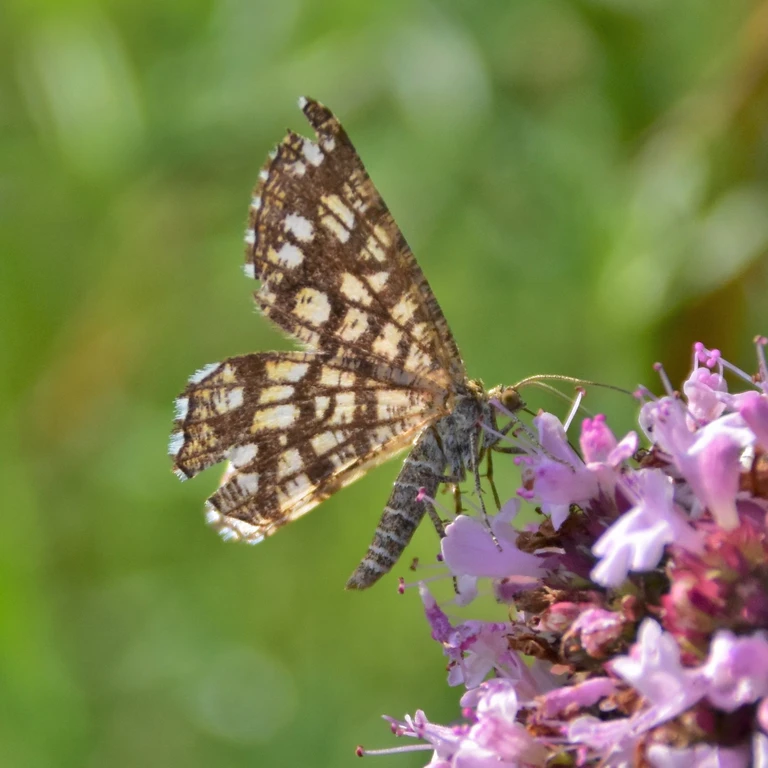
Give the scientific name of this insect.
Chiasmia clathrata
